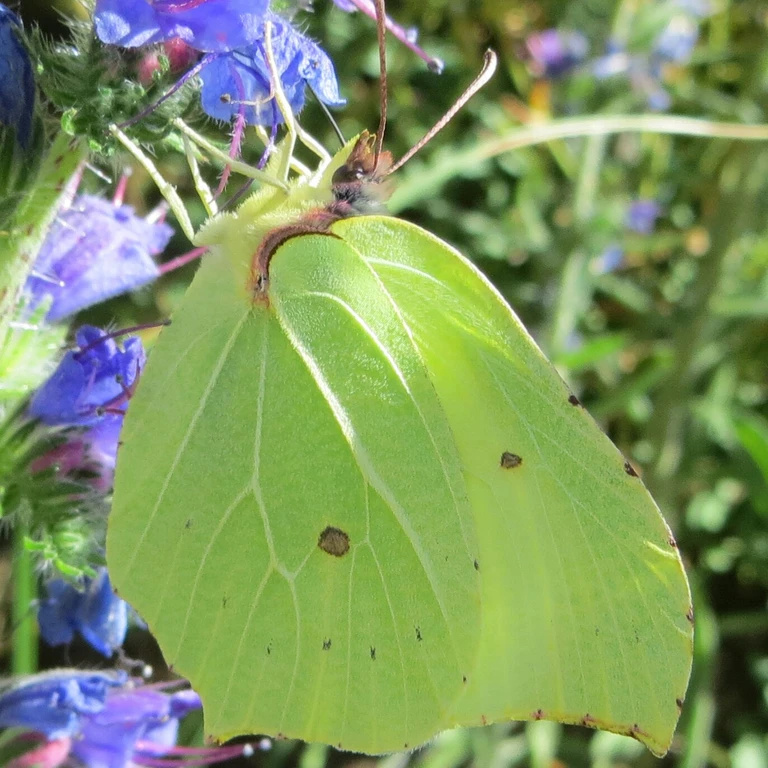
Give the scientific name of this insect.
Gonepteryx rhamni
